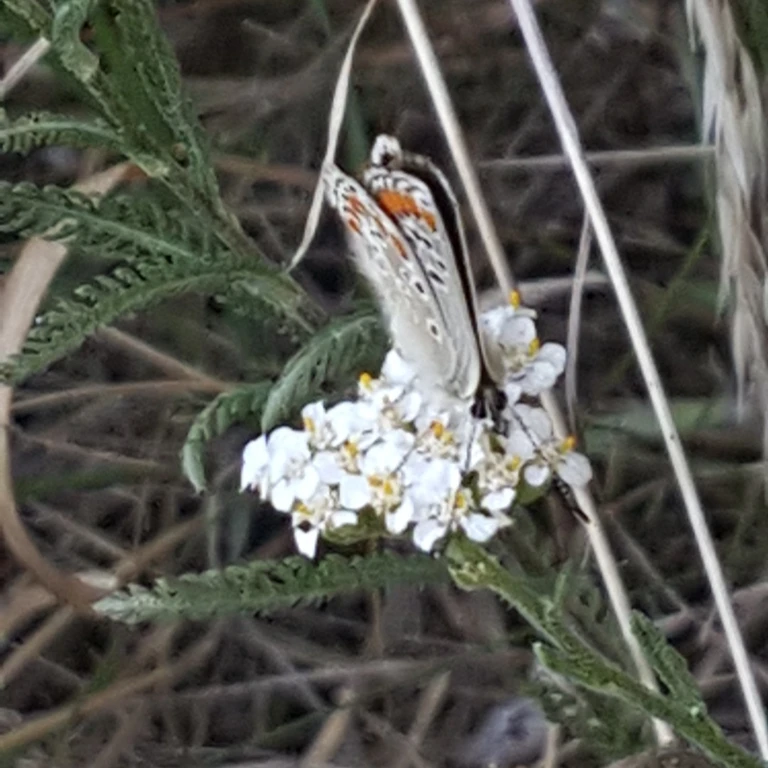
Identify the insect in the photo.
Aricia agestis/artaxerxes
